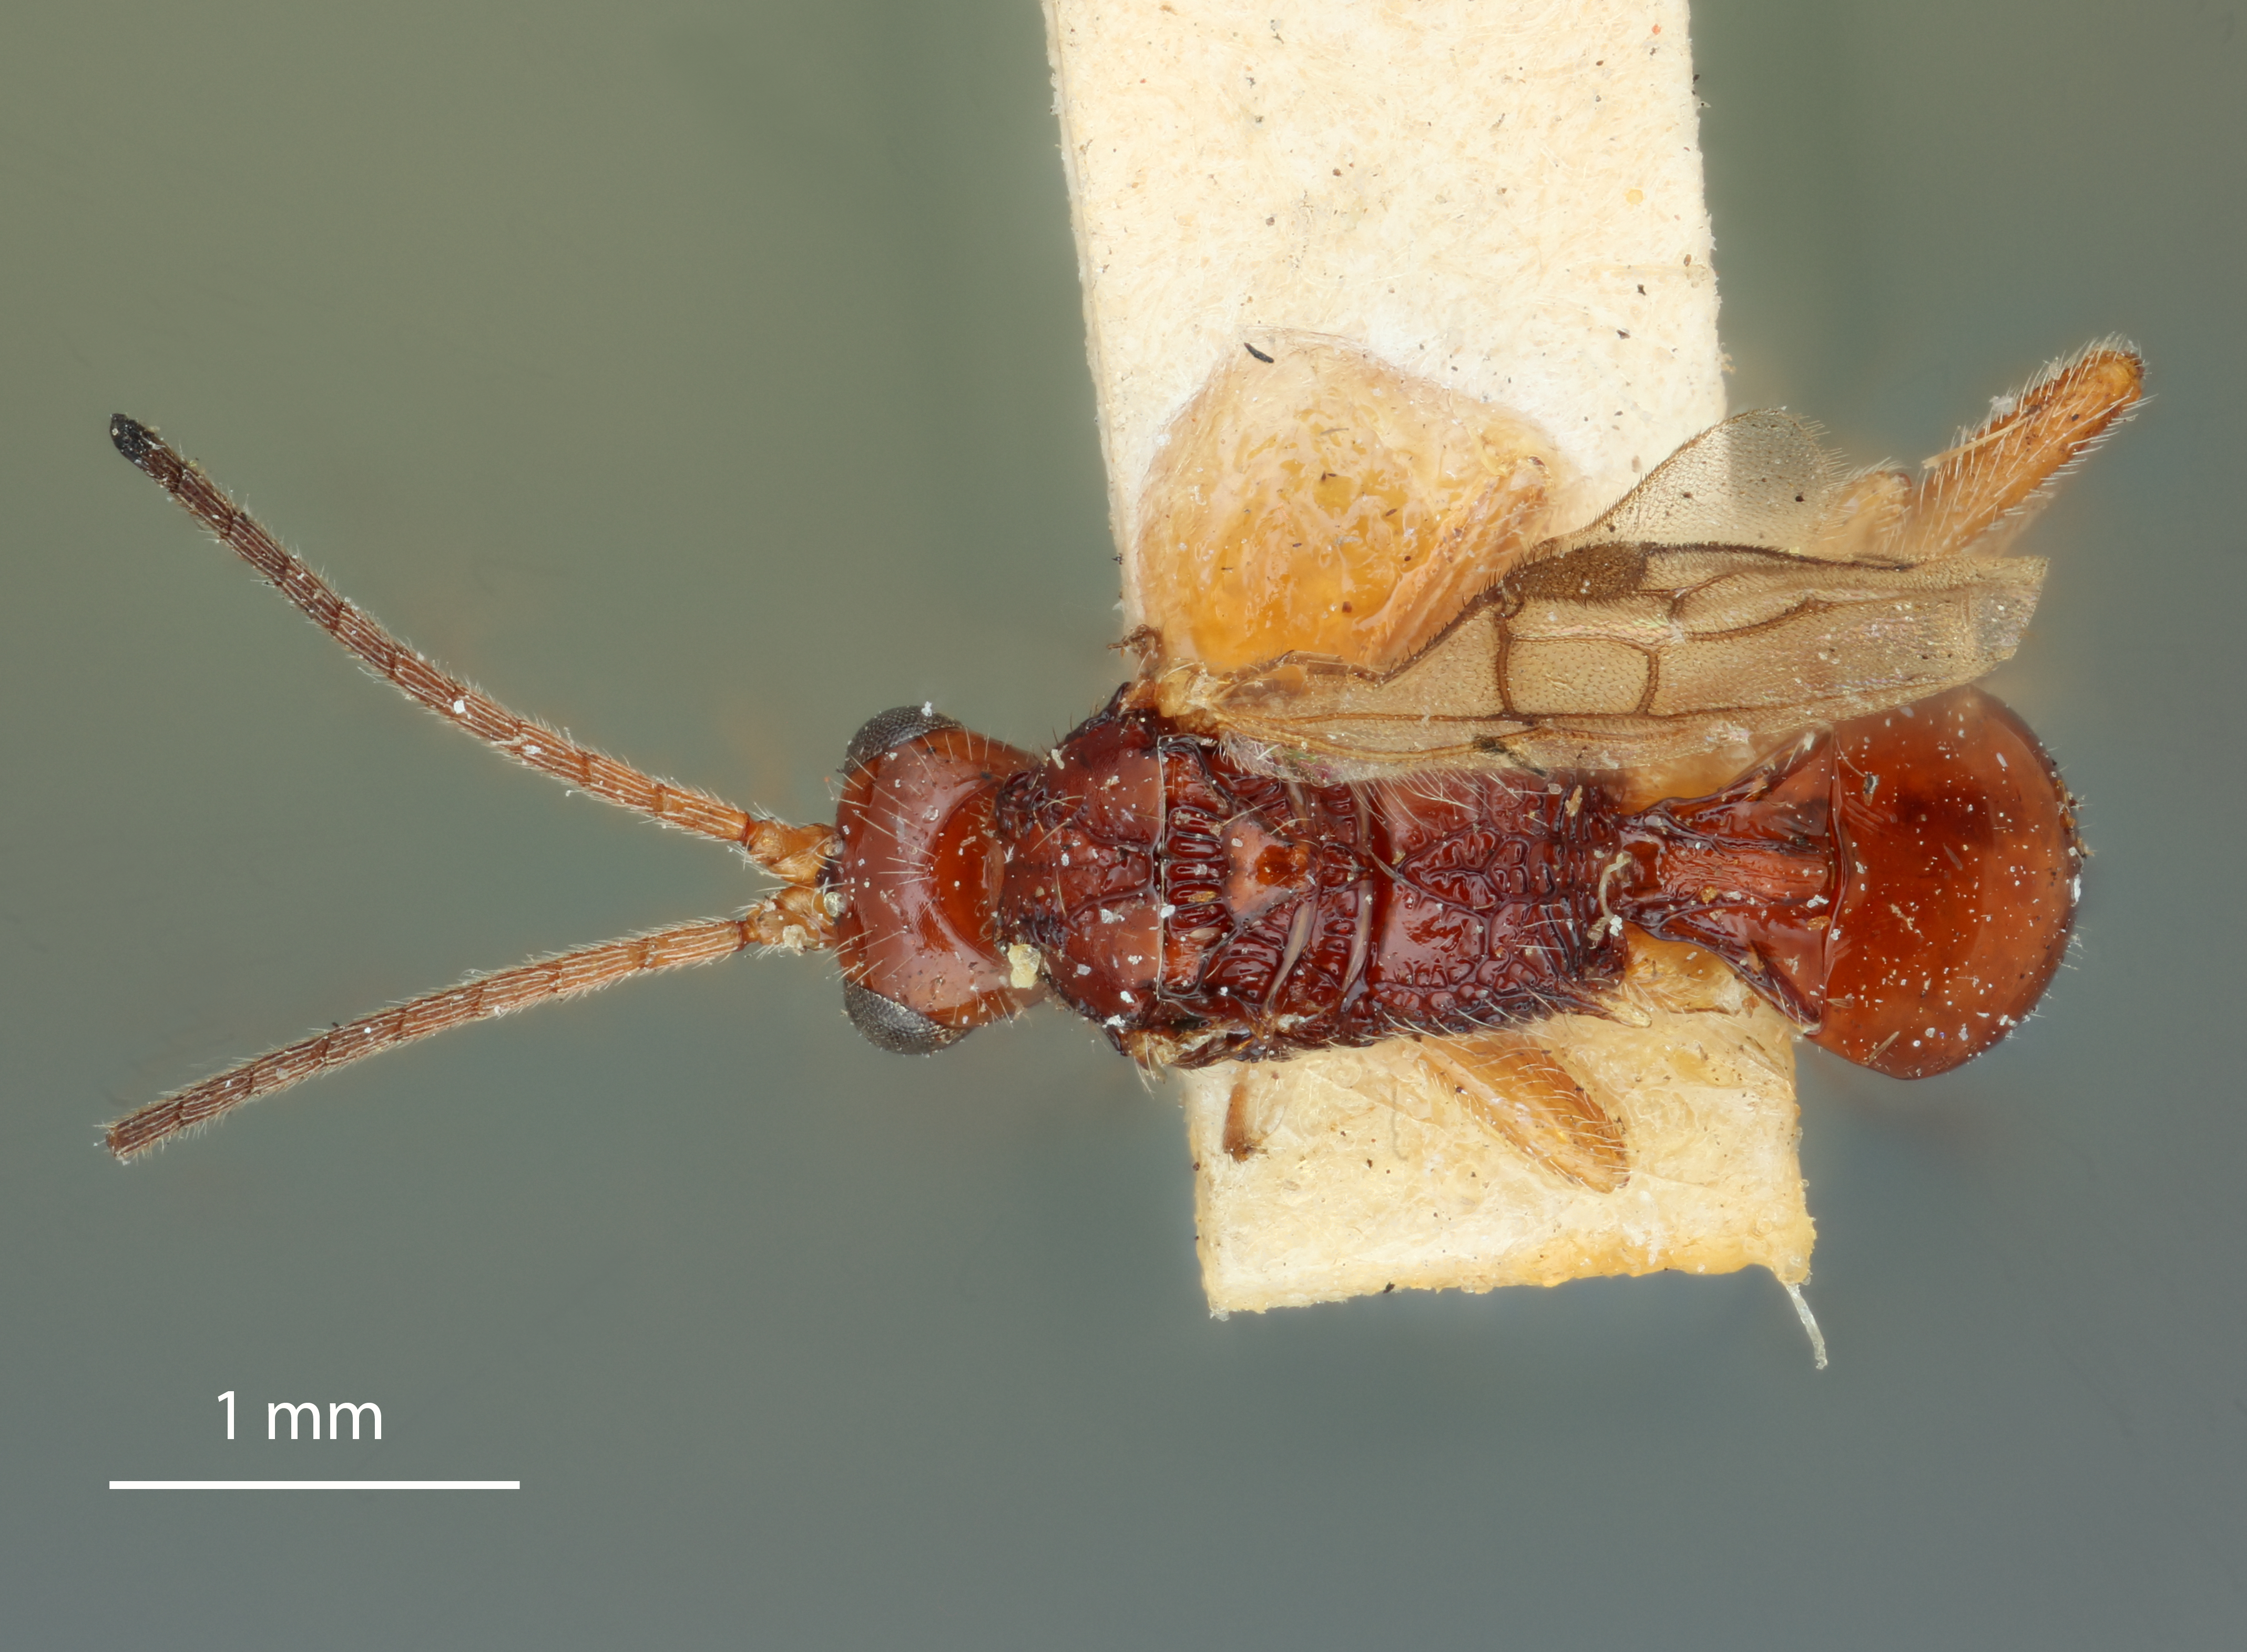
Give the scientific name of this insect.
Arrhaphis americana
